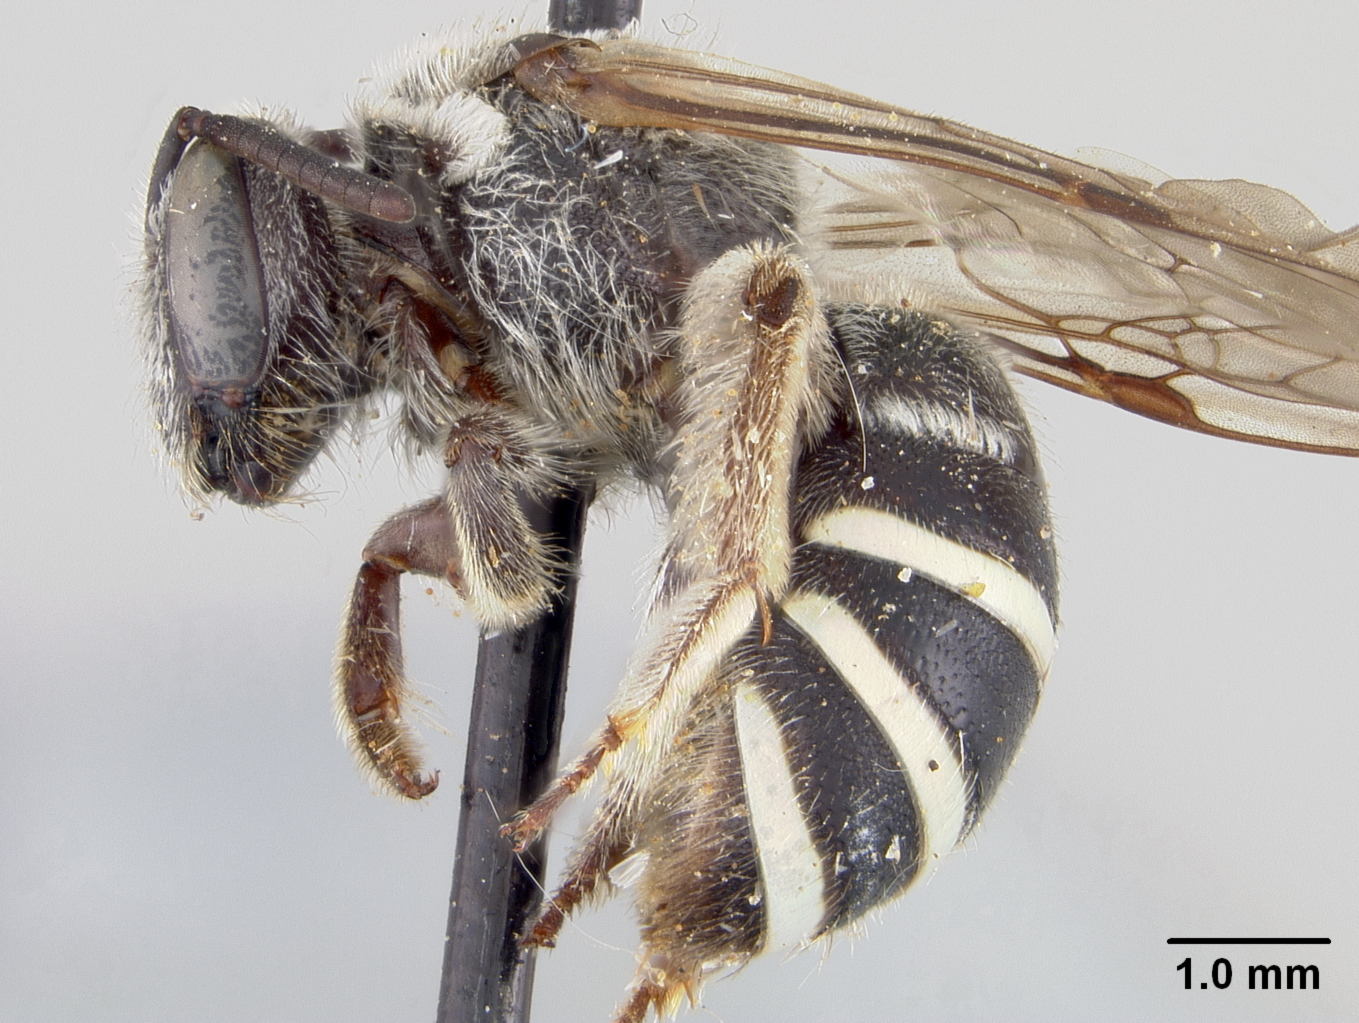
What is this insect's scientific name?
Nomia moctezumae
